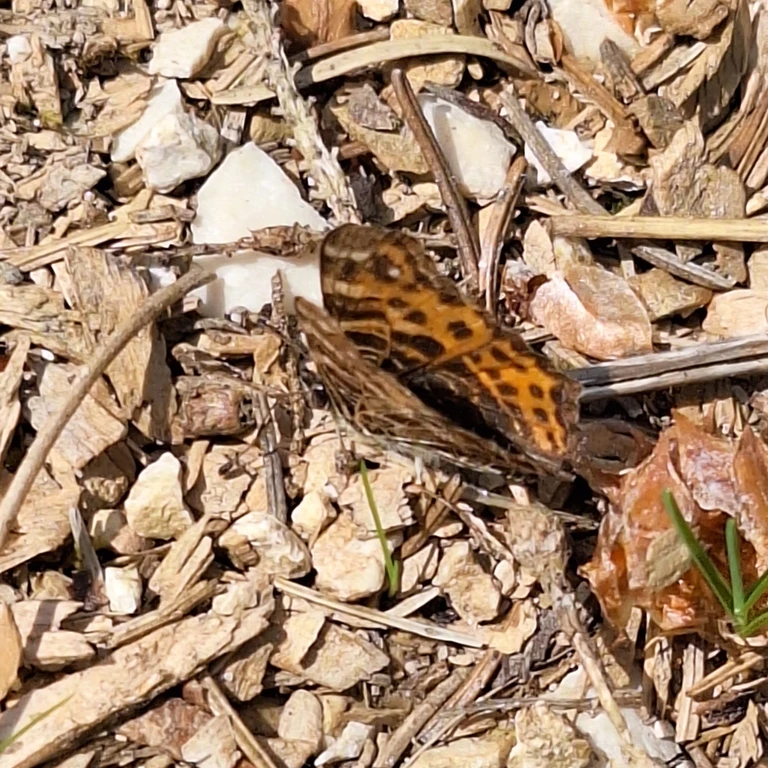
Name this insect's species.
Araschnia levana
